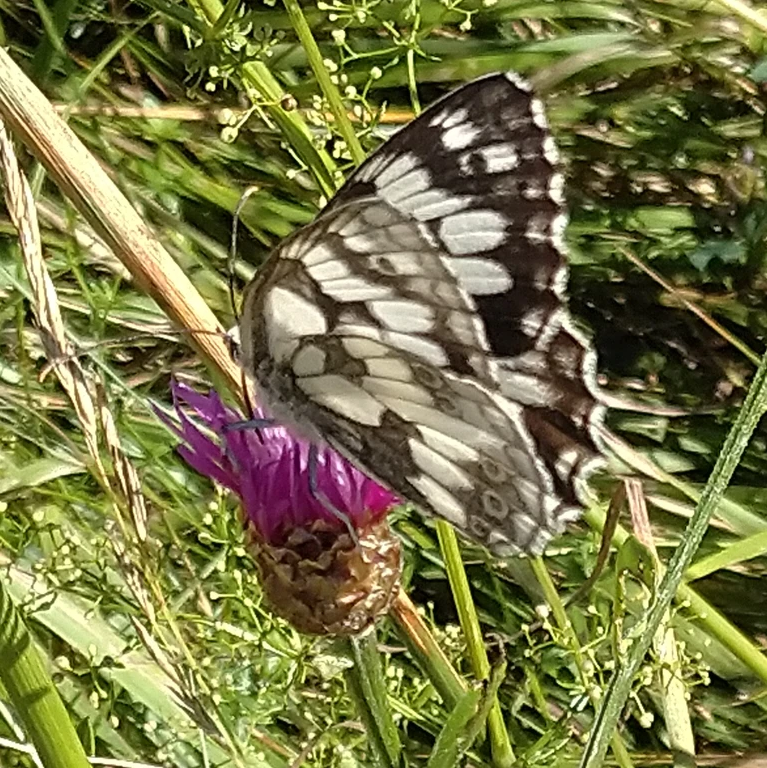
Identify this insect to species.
Melanargia galathea
